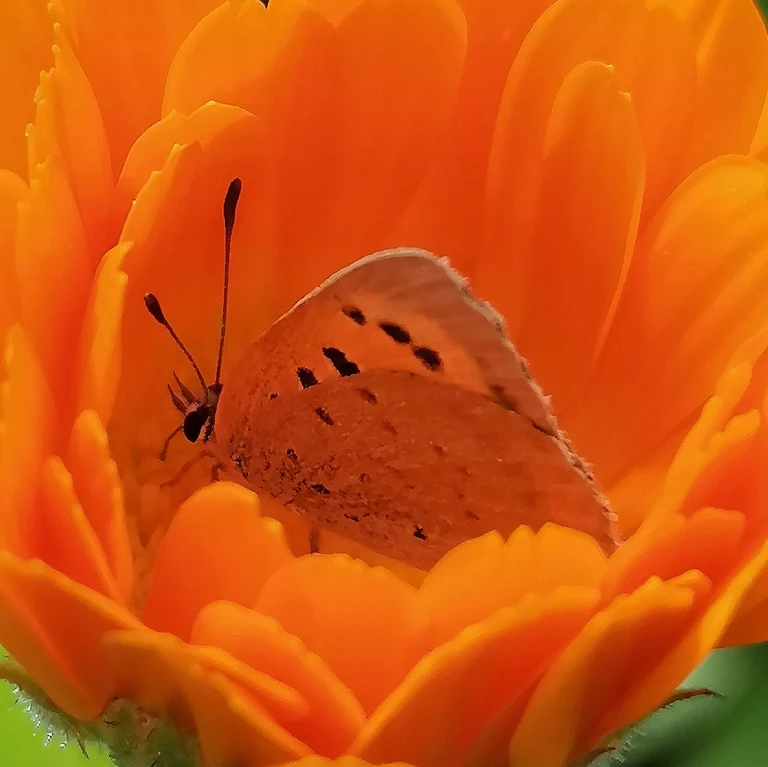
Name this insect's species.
Lycaena phlaeas
